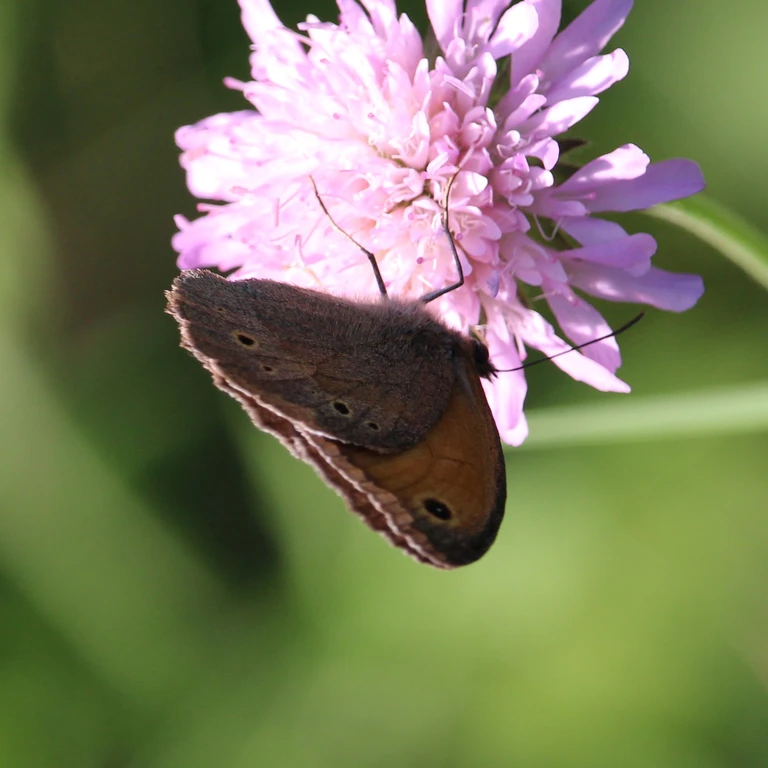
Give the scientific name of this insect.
Maniola jurtina
